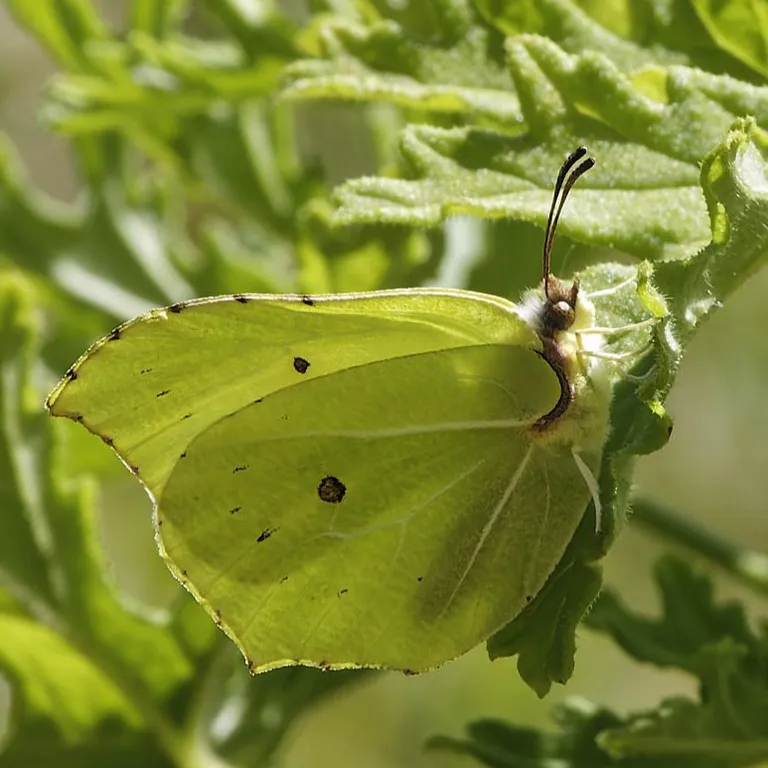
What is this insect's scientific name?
Gonepteryx rhamni
